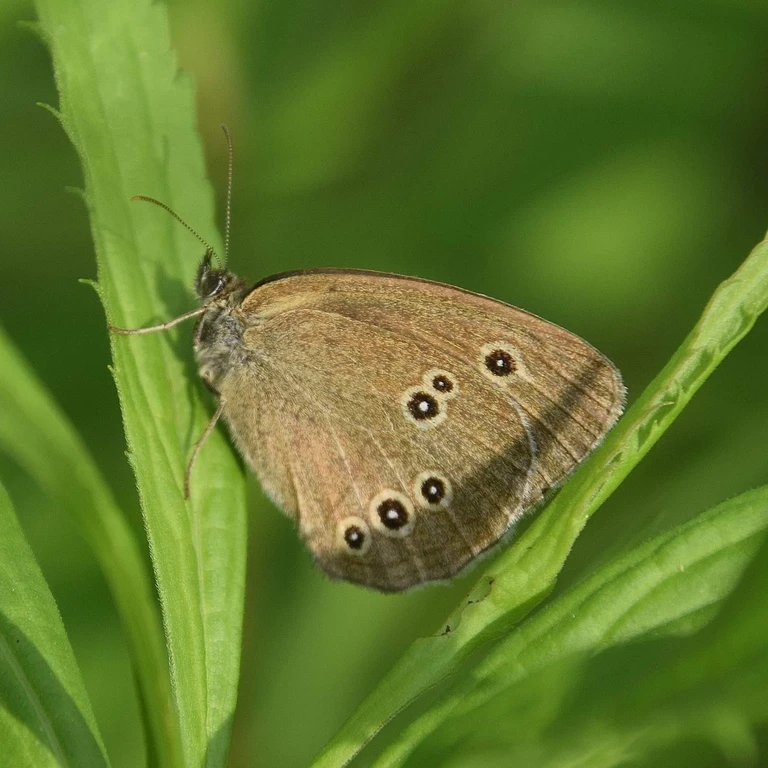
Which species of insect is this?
Aphantopus hyperantus
